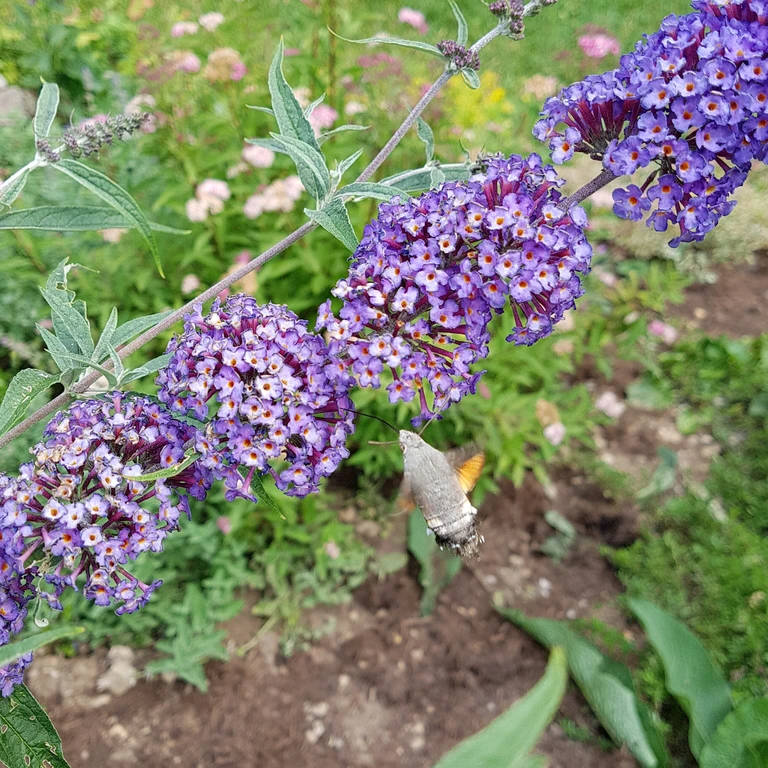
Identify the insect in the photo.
Macroglossum stellatarum
